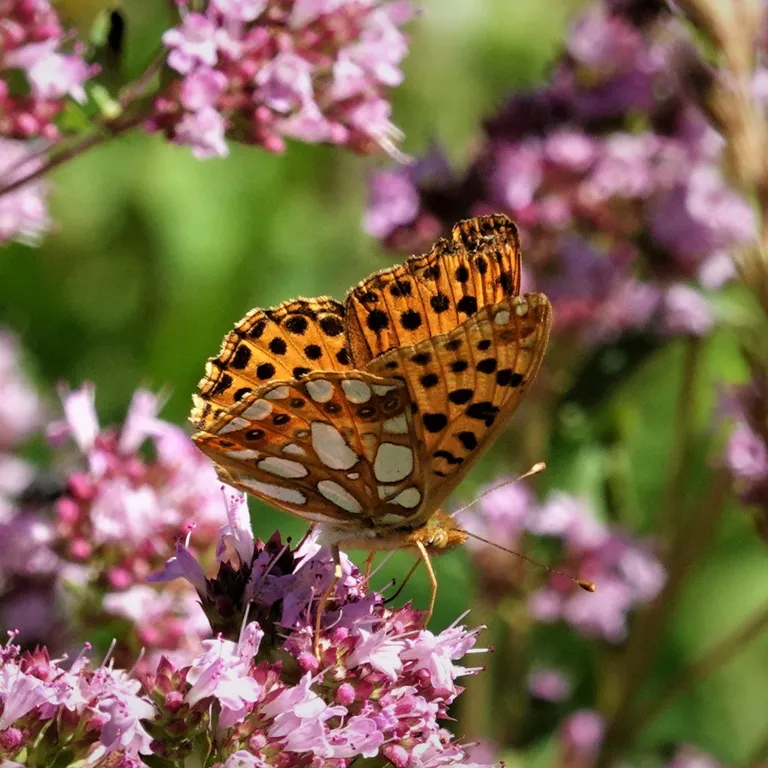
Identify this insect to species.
Issoria lathonia
